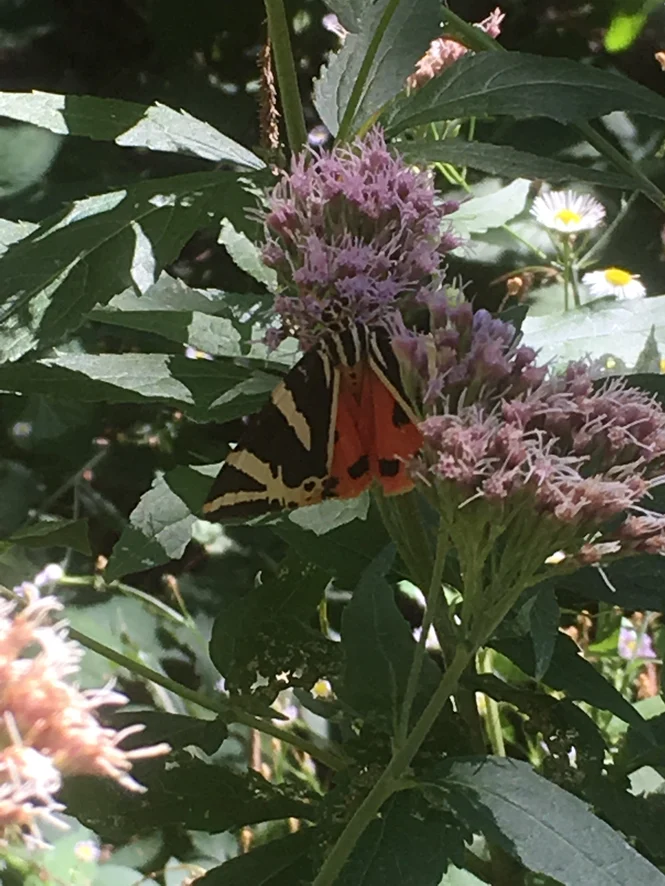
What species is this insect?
Euplagia quadripunctaria
